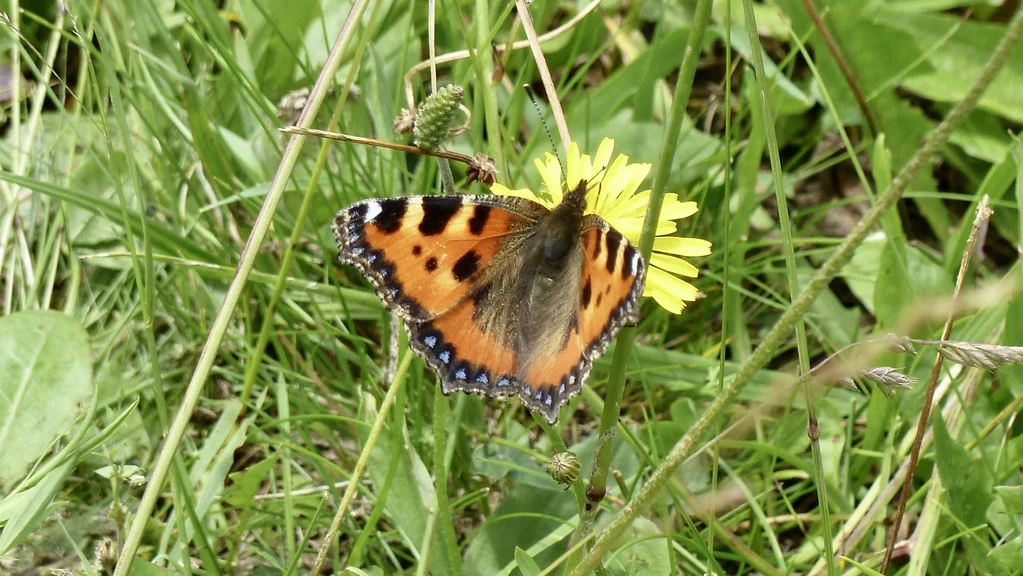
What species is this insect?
Aglais urticae
